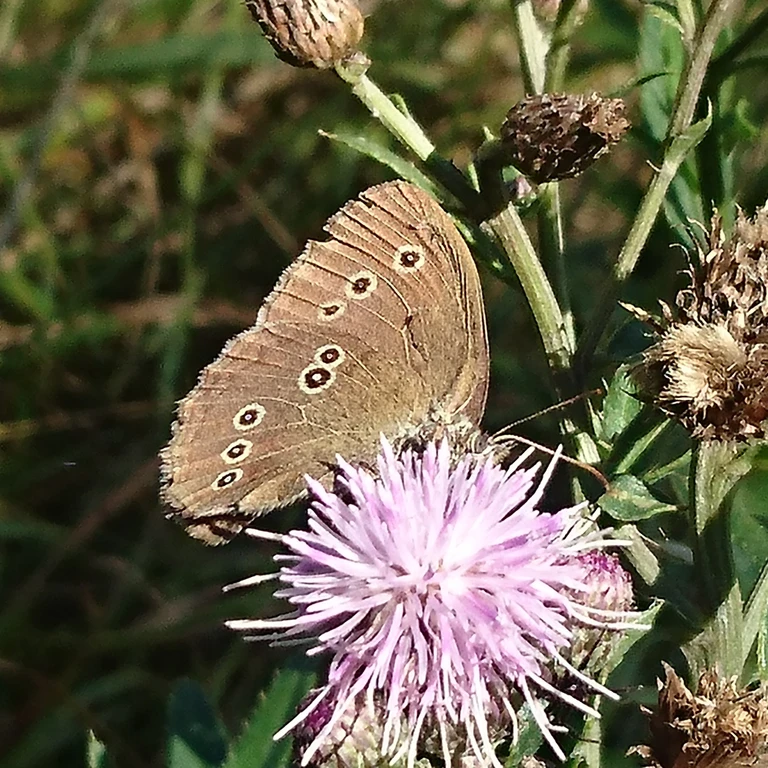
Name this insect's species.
Aphantopus hyperantus
